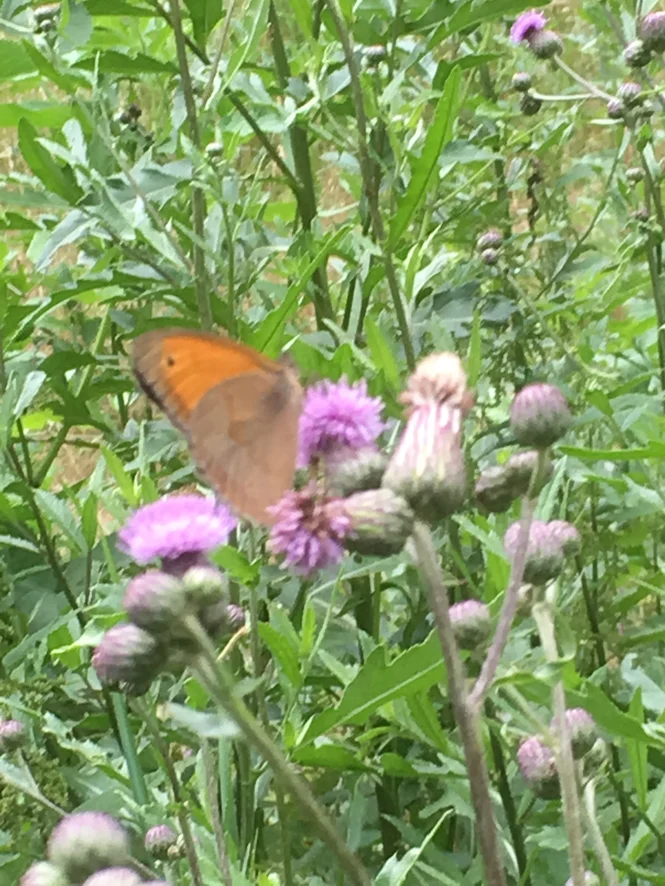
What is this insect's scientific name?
Maniola jurtina
